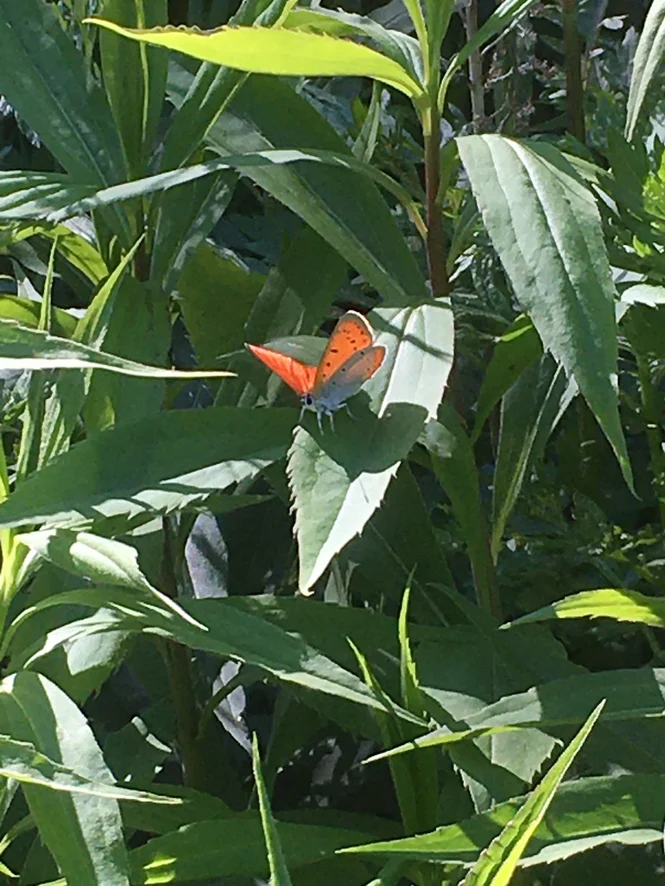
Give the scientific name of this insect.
Lycaena dispar
